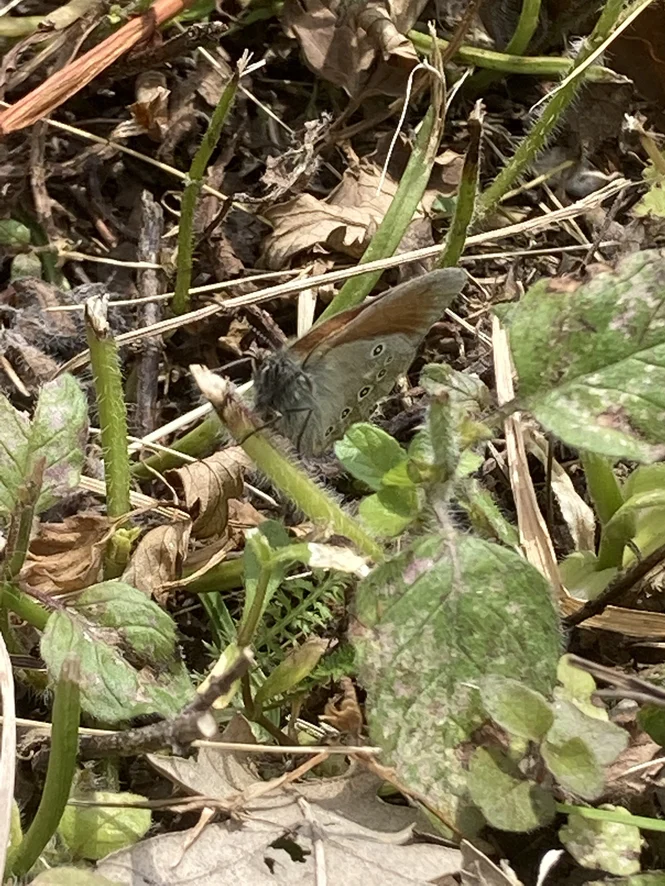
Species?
Coenonympha glycerion (also Coenonympha iphis)
